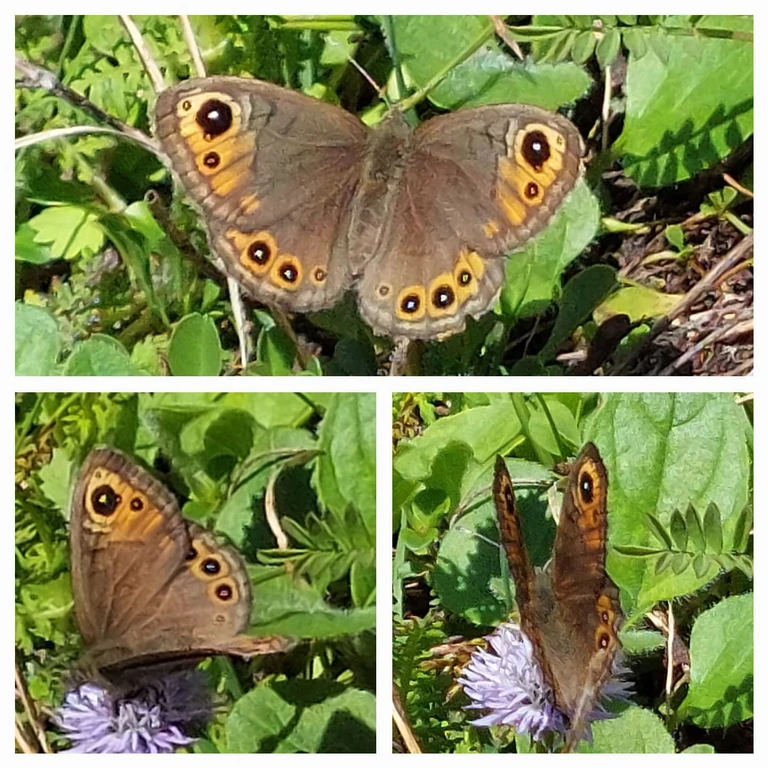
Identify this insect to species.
Lasiommata petropolitana (also Pararge petropolitana)
